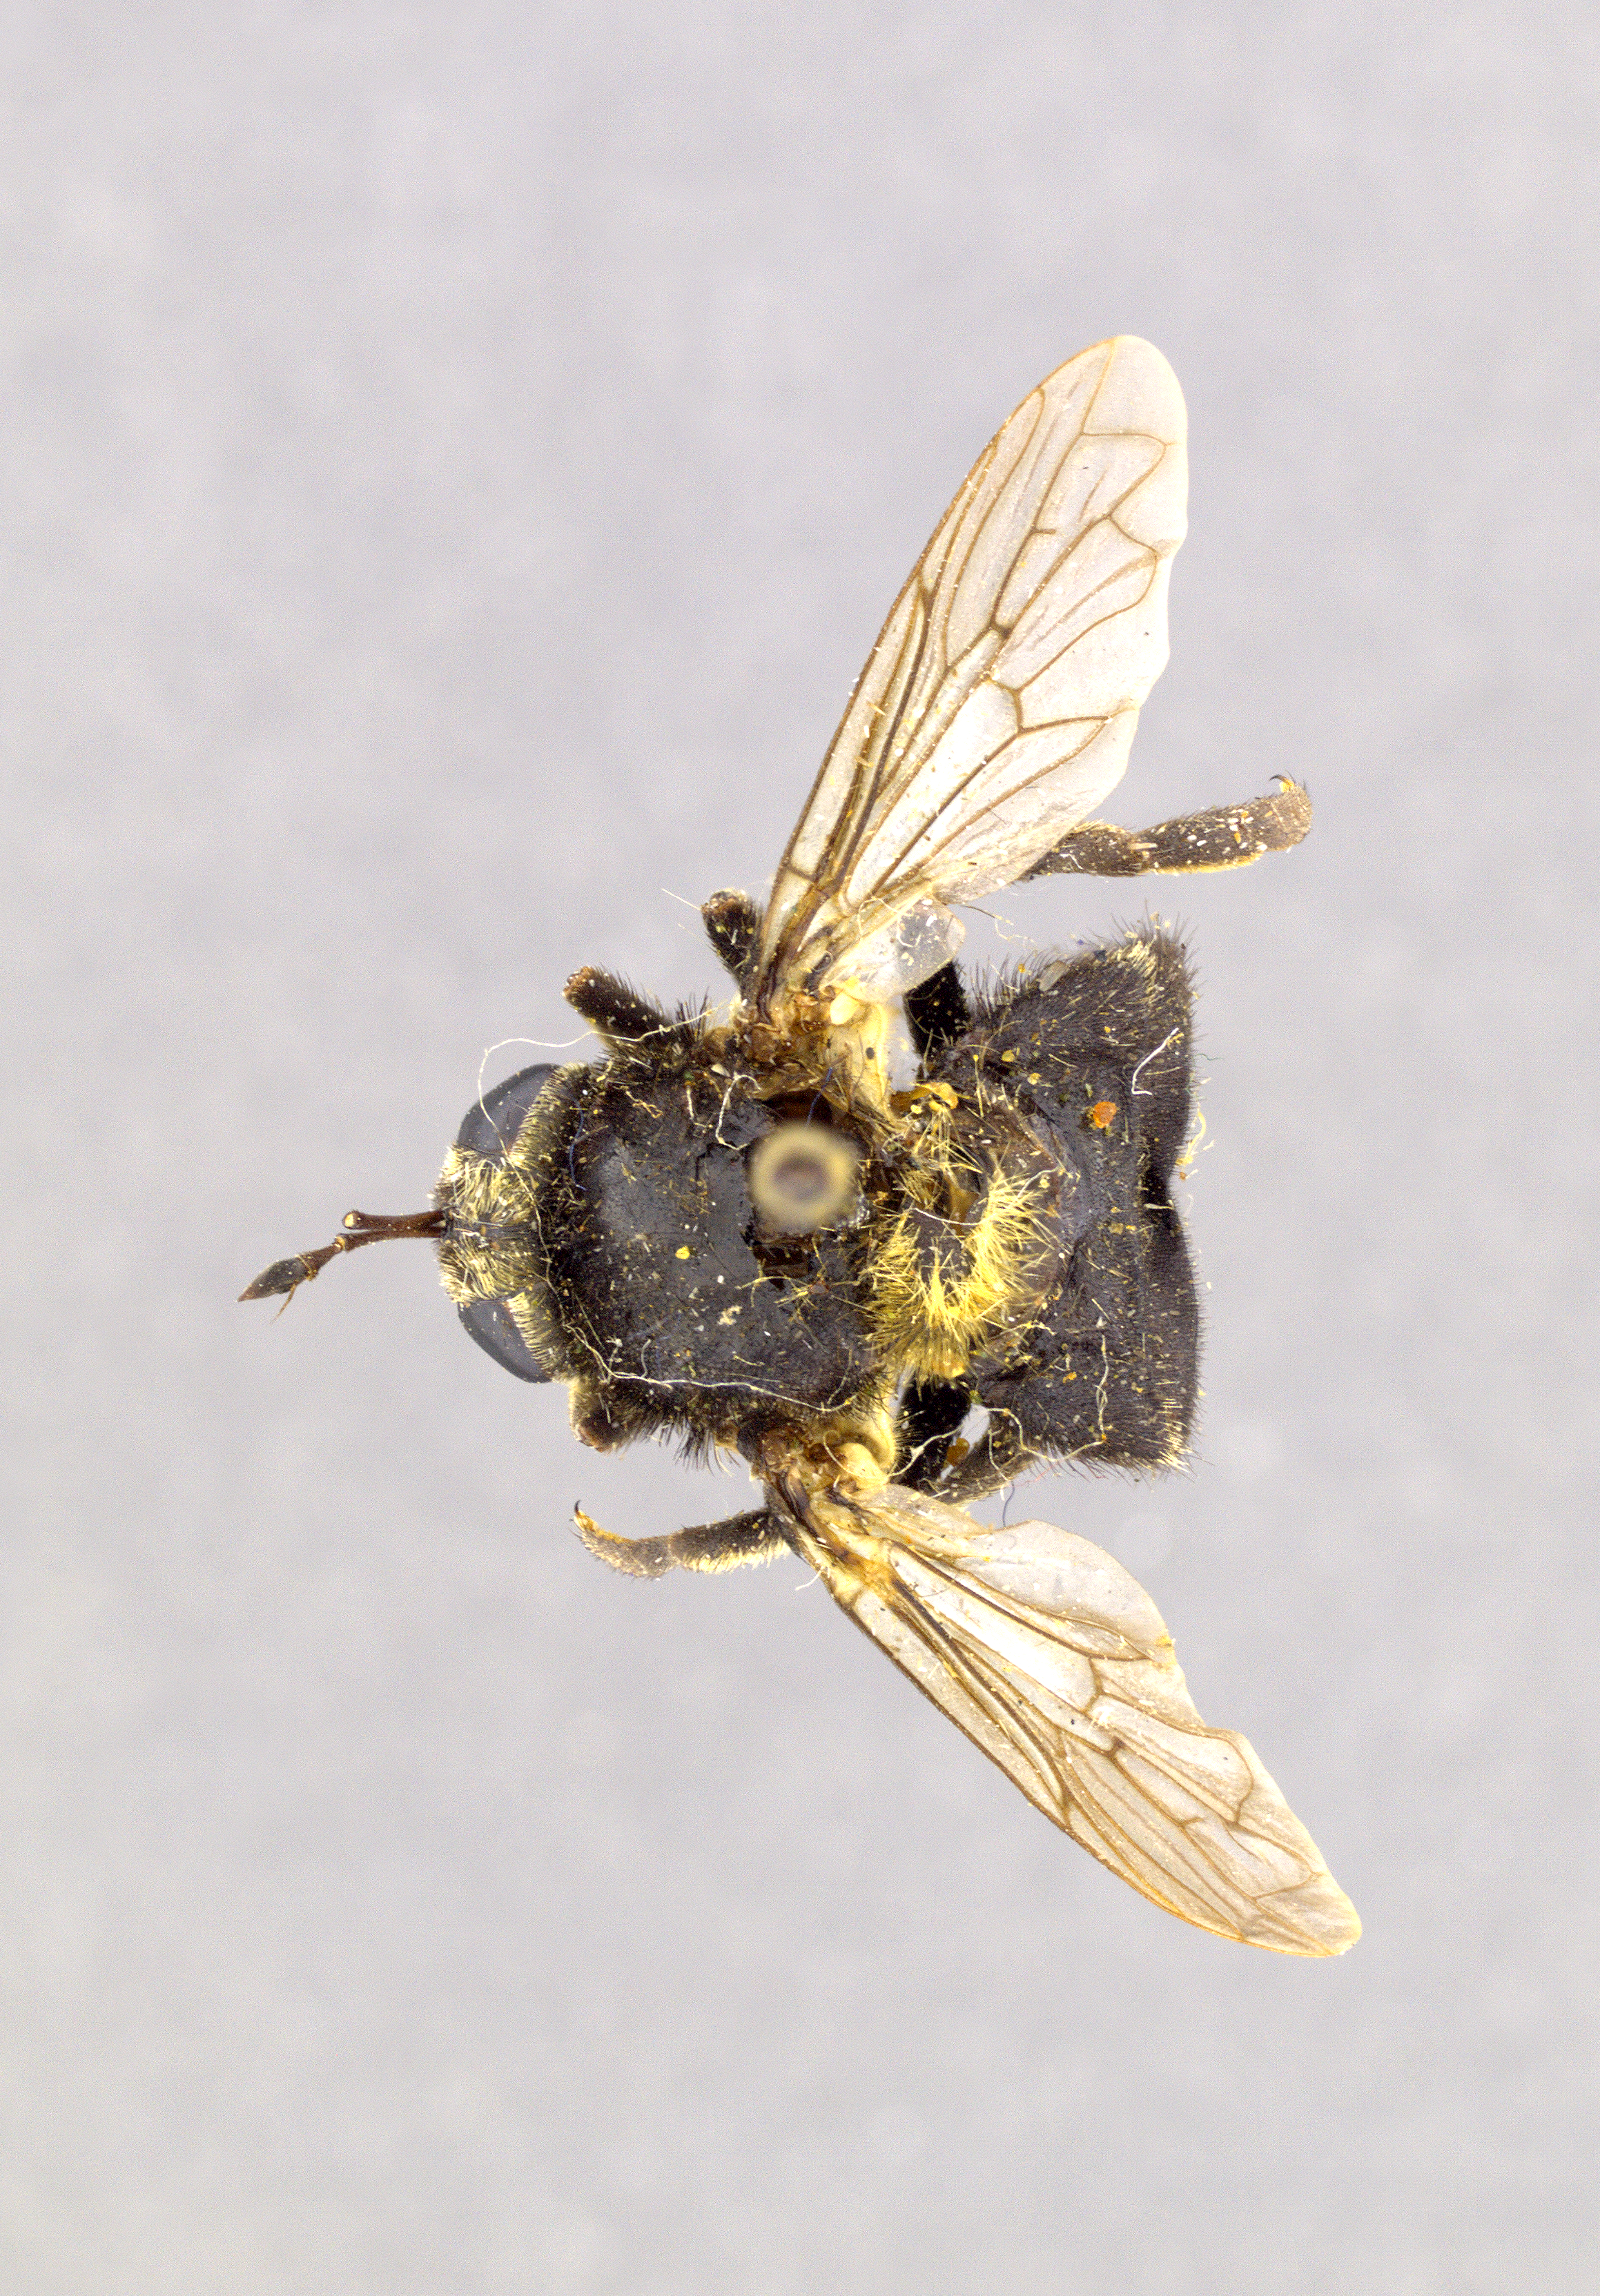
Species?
Microdon senilis
